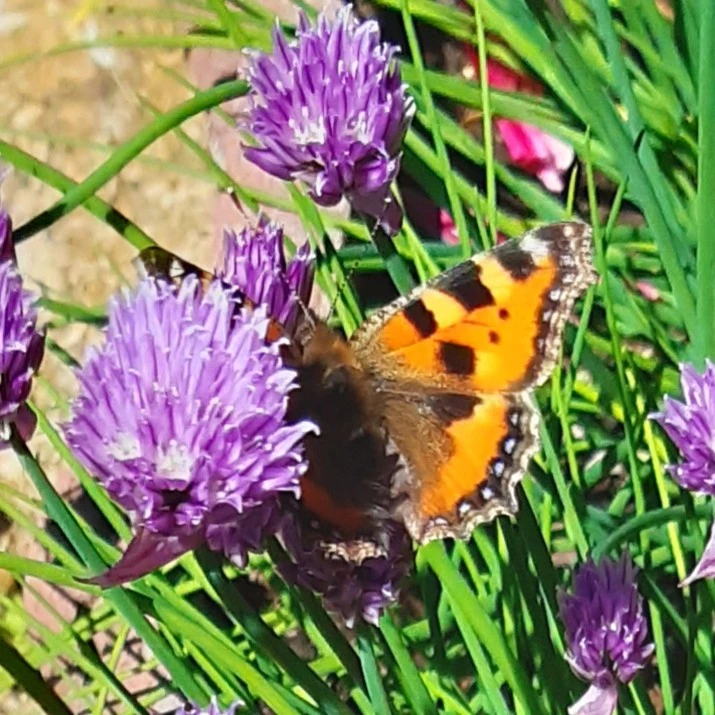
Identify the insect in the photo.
Aglais urticae
